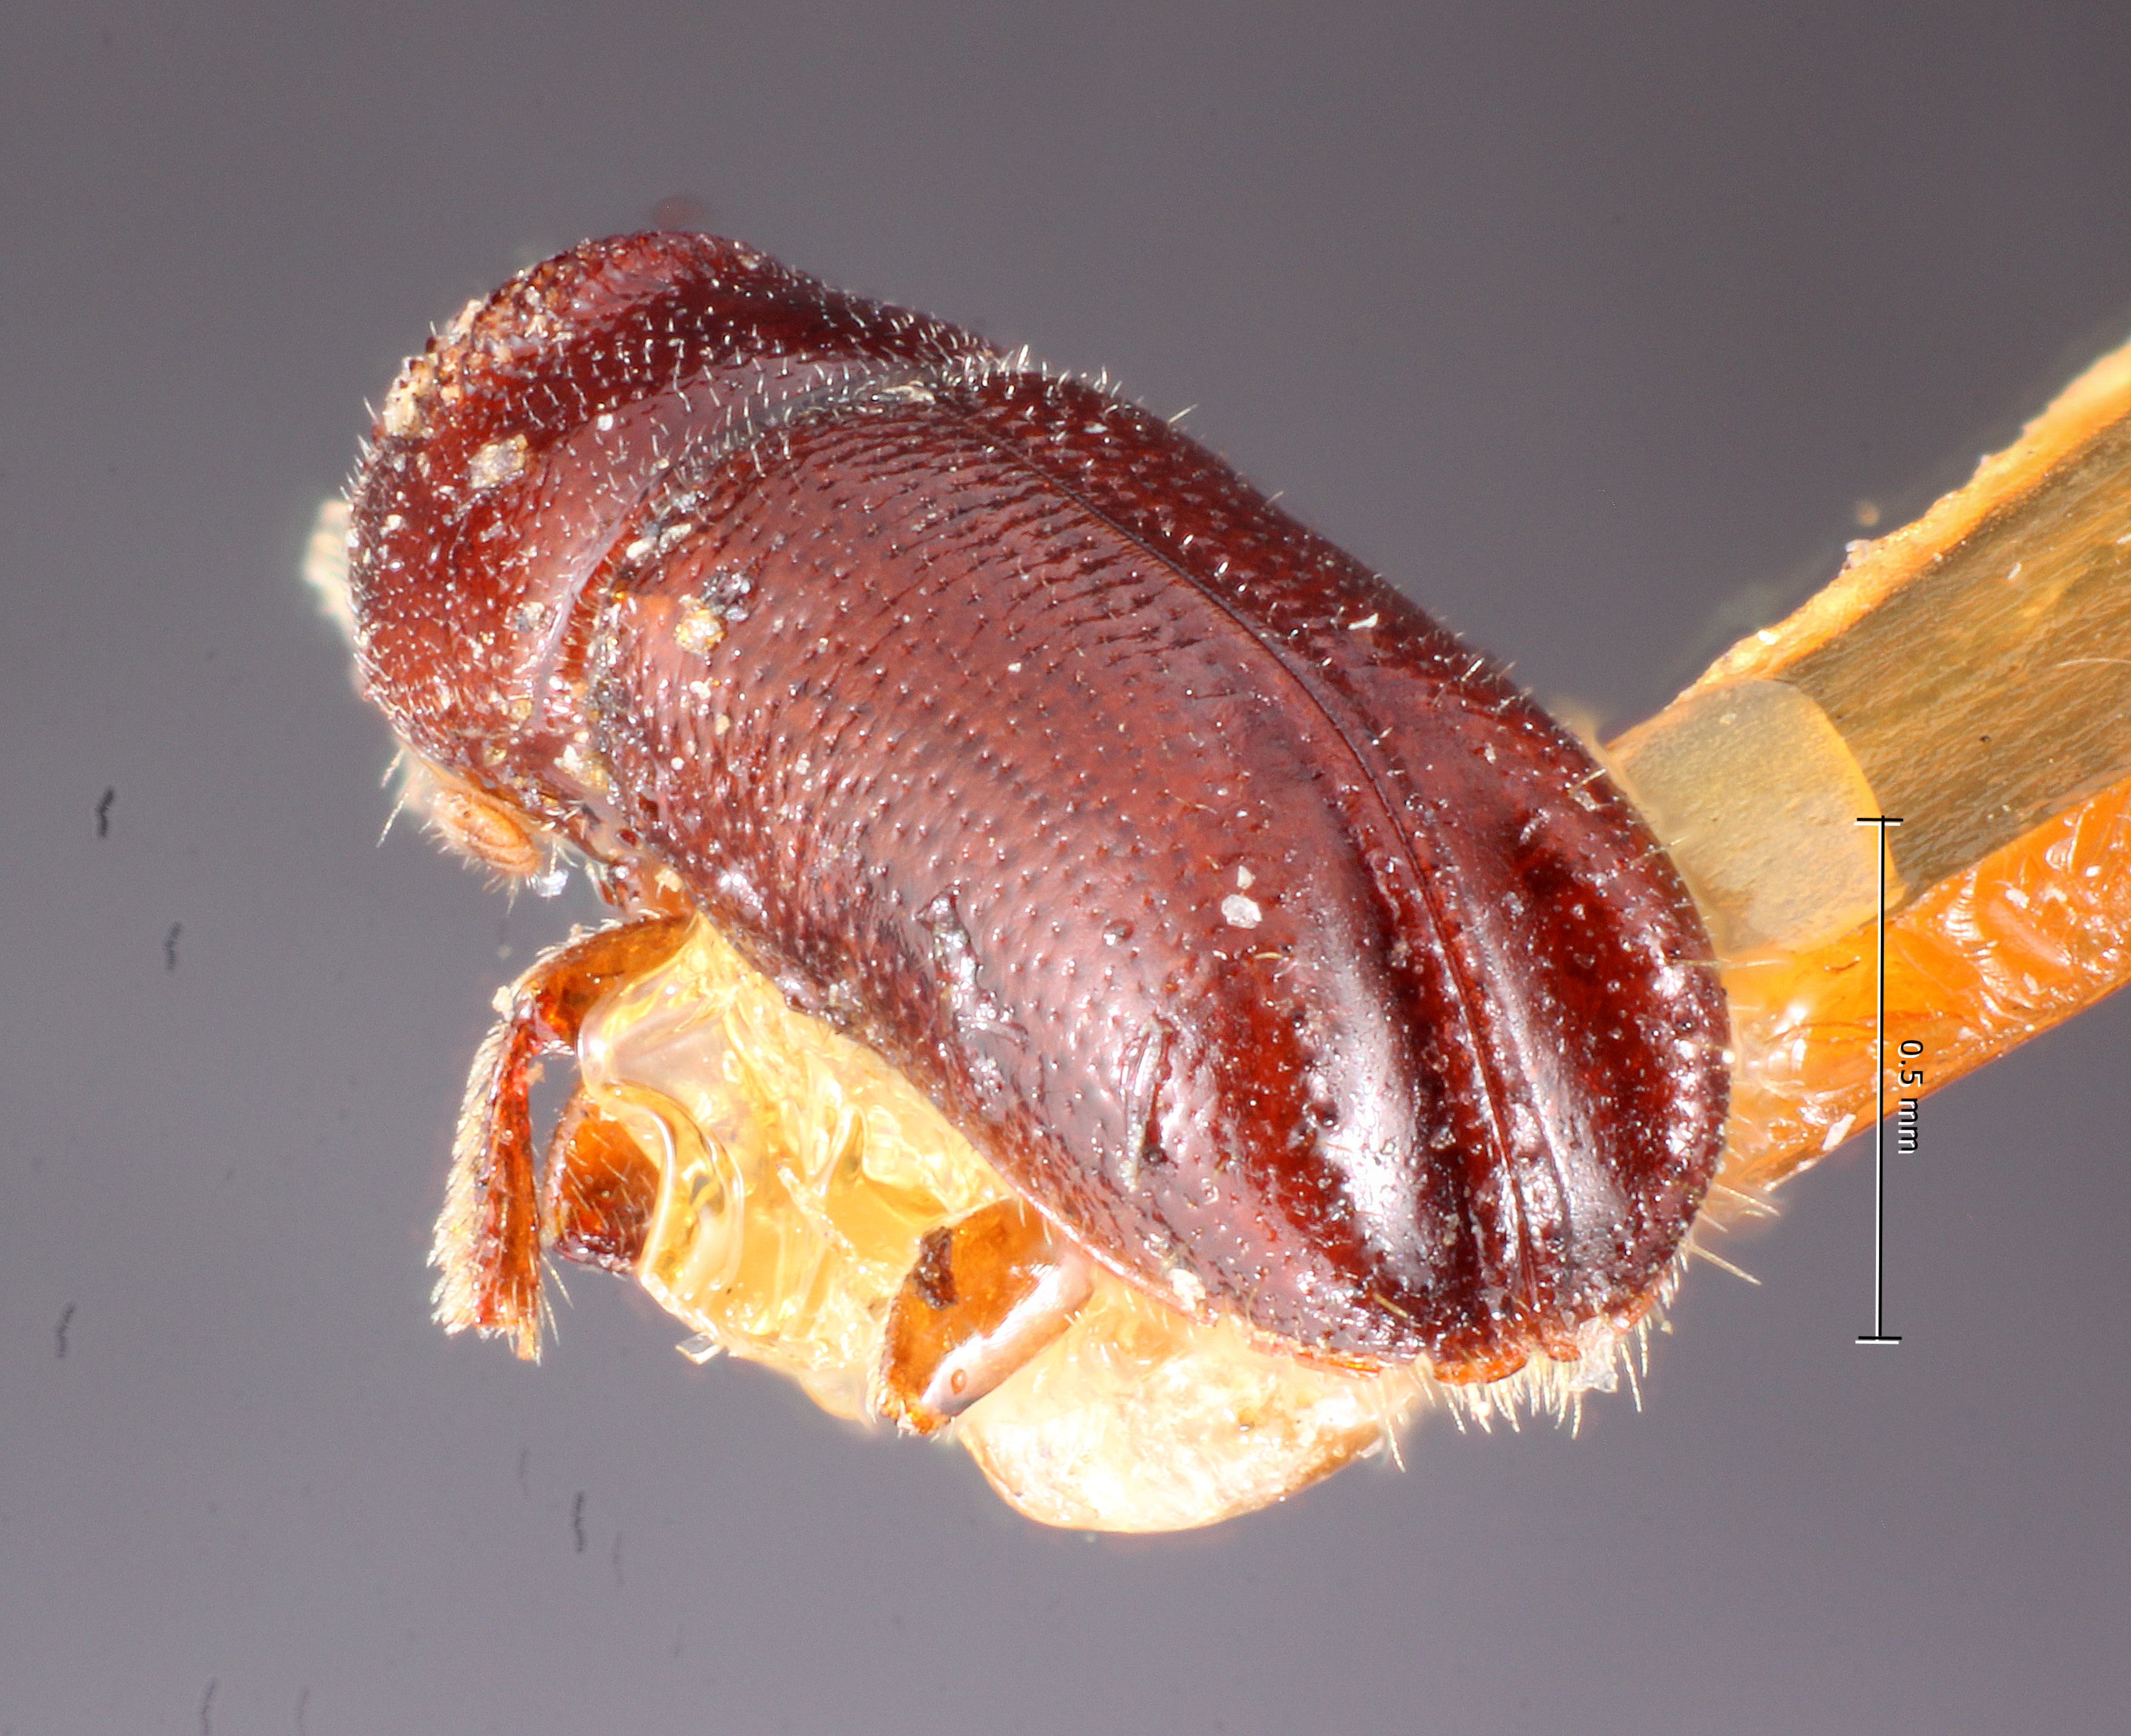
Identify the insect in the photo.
Pityophthorus blandus
